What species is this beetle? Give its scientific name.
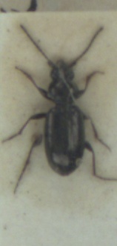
Bembidion properans
